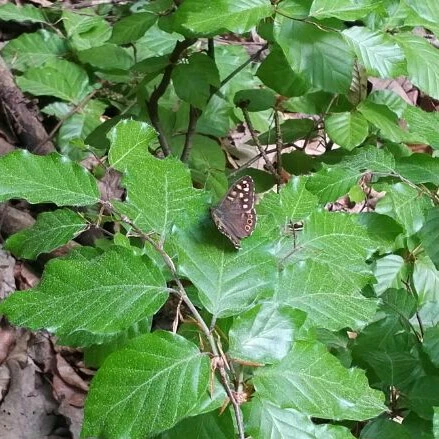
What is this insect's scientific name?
Pararge aegeria
